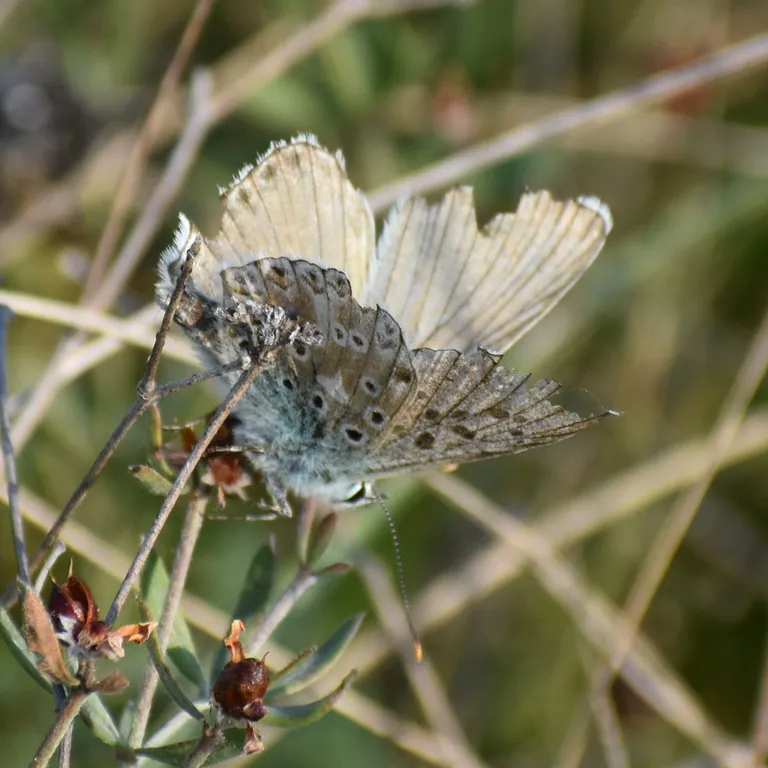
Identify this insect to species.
Lysandra coridon
